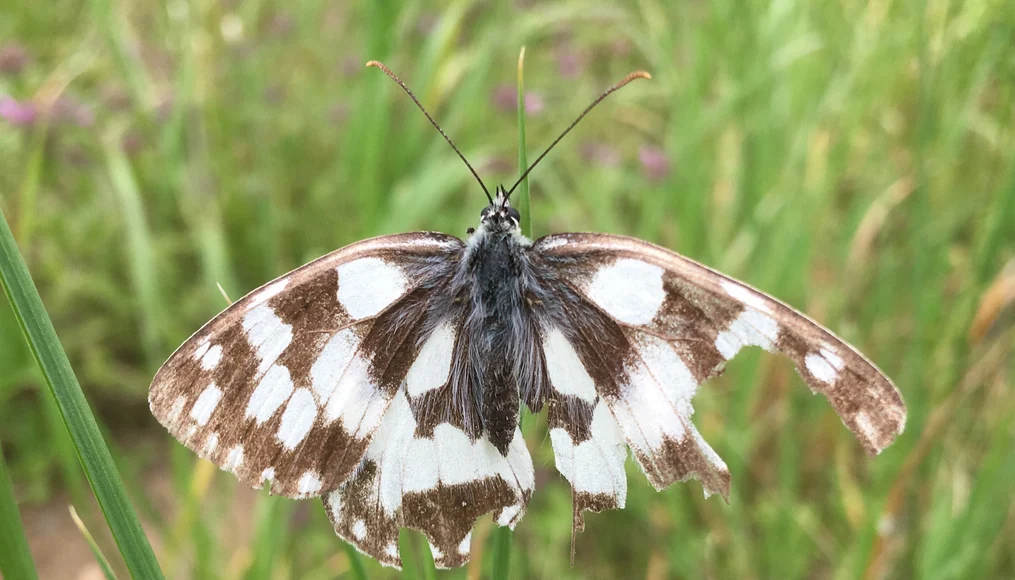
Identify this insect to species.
Melanargia galathea
